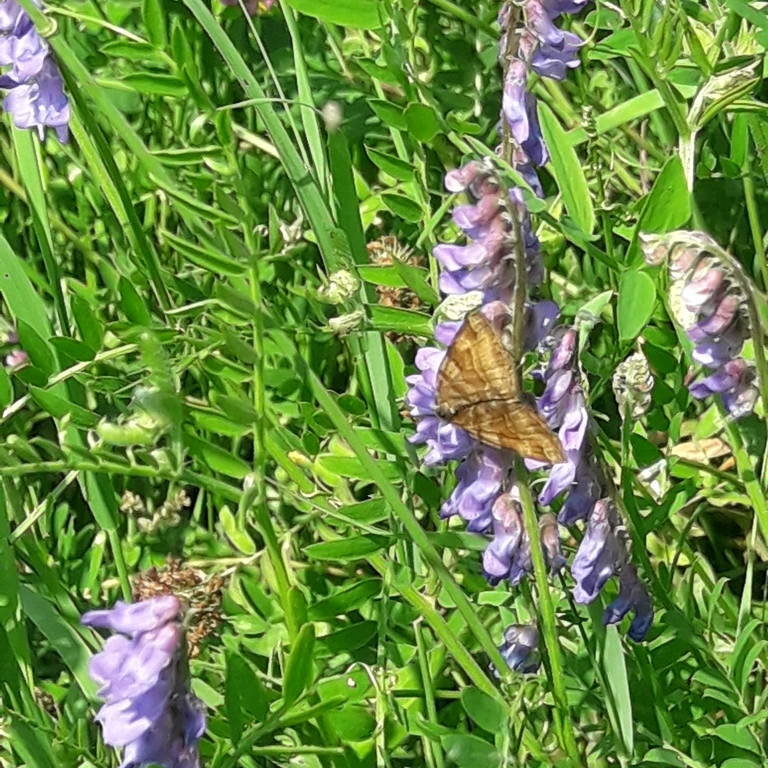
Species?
Euclidia glyphica
